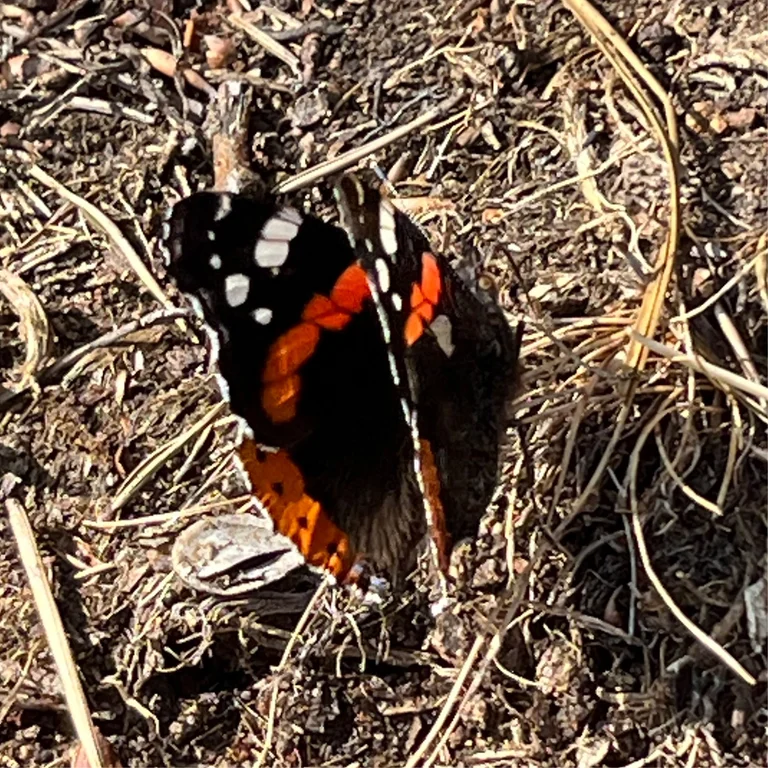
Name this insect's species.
Vanessa atalanta
